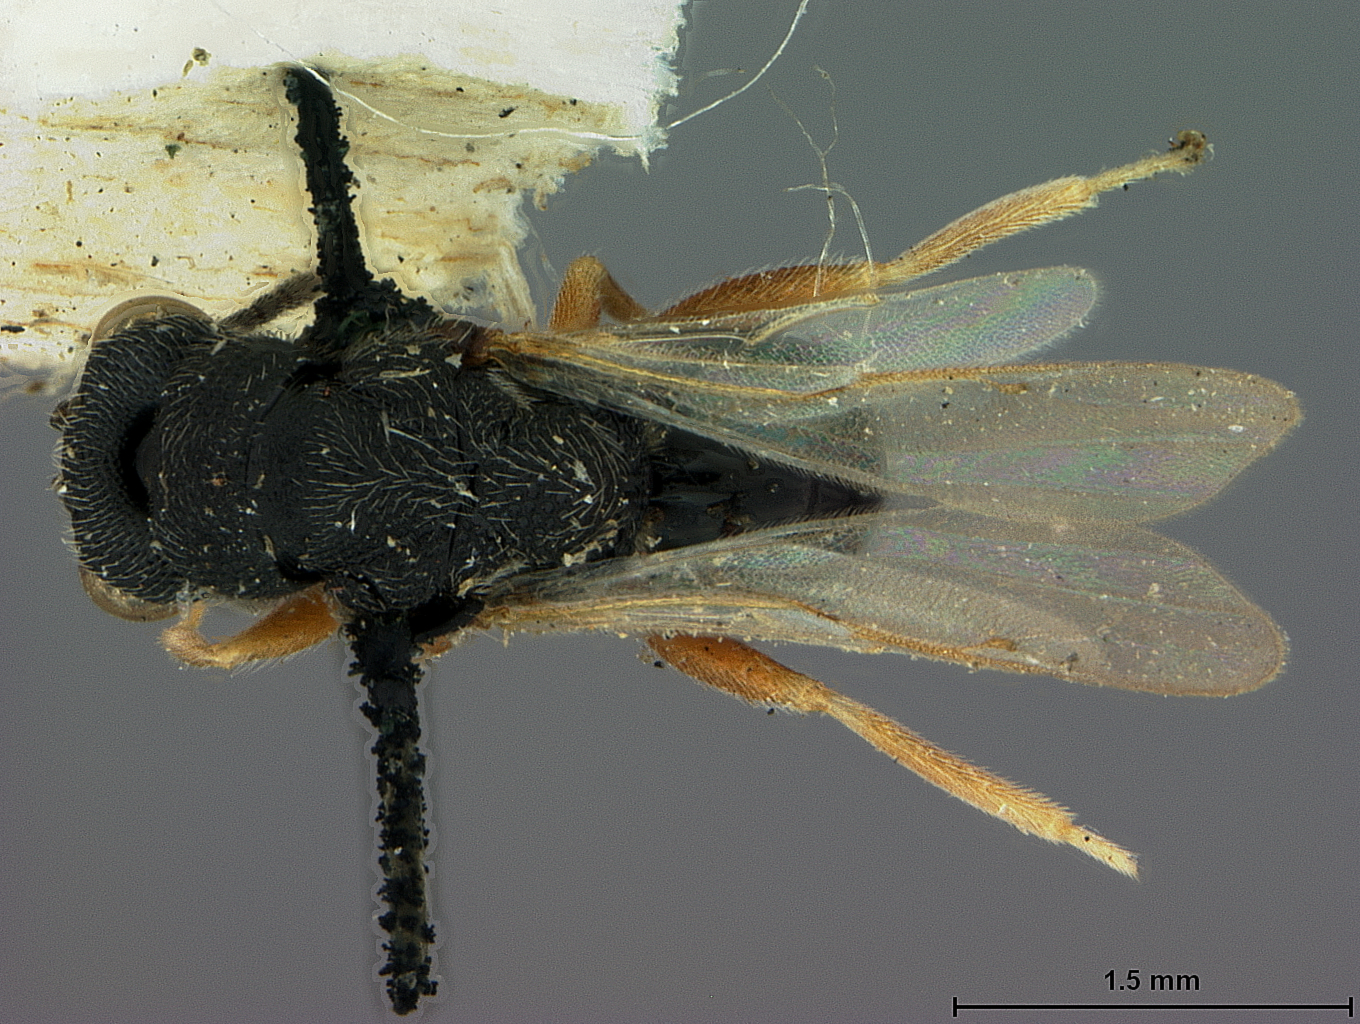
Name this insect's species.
Eurytoma japonica
